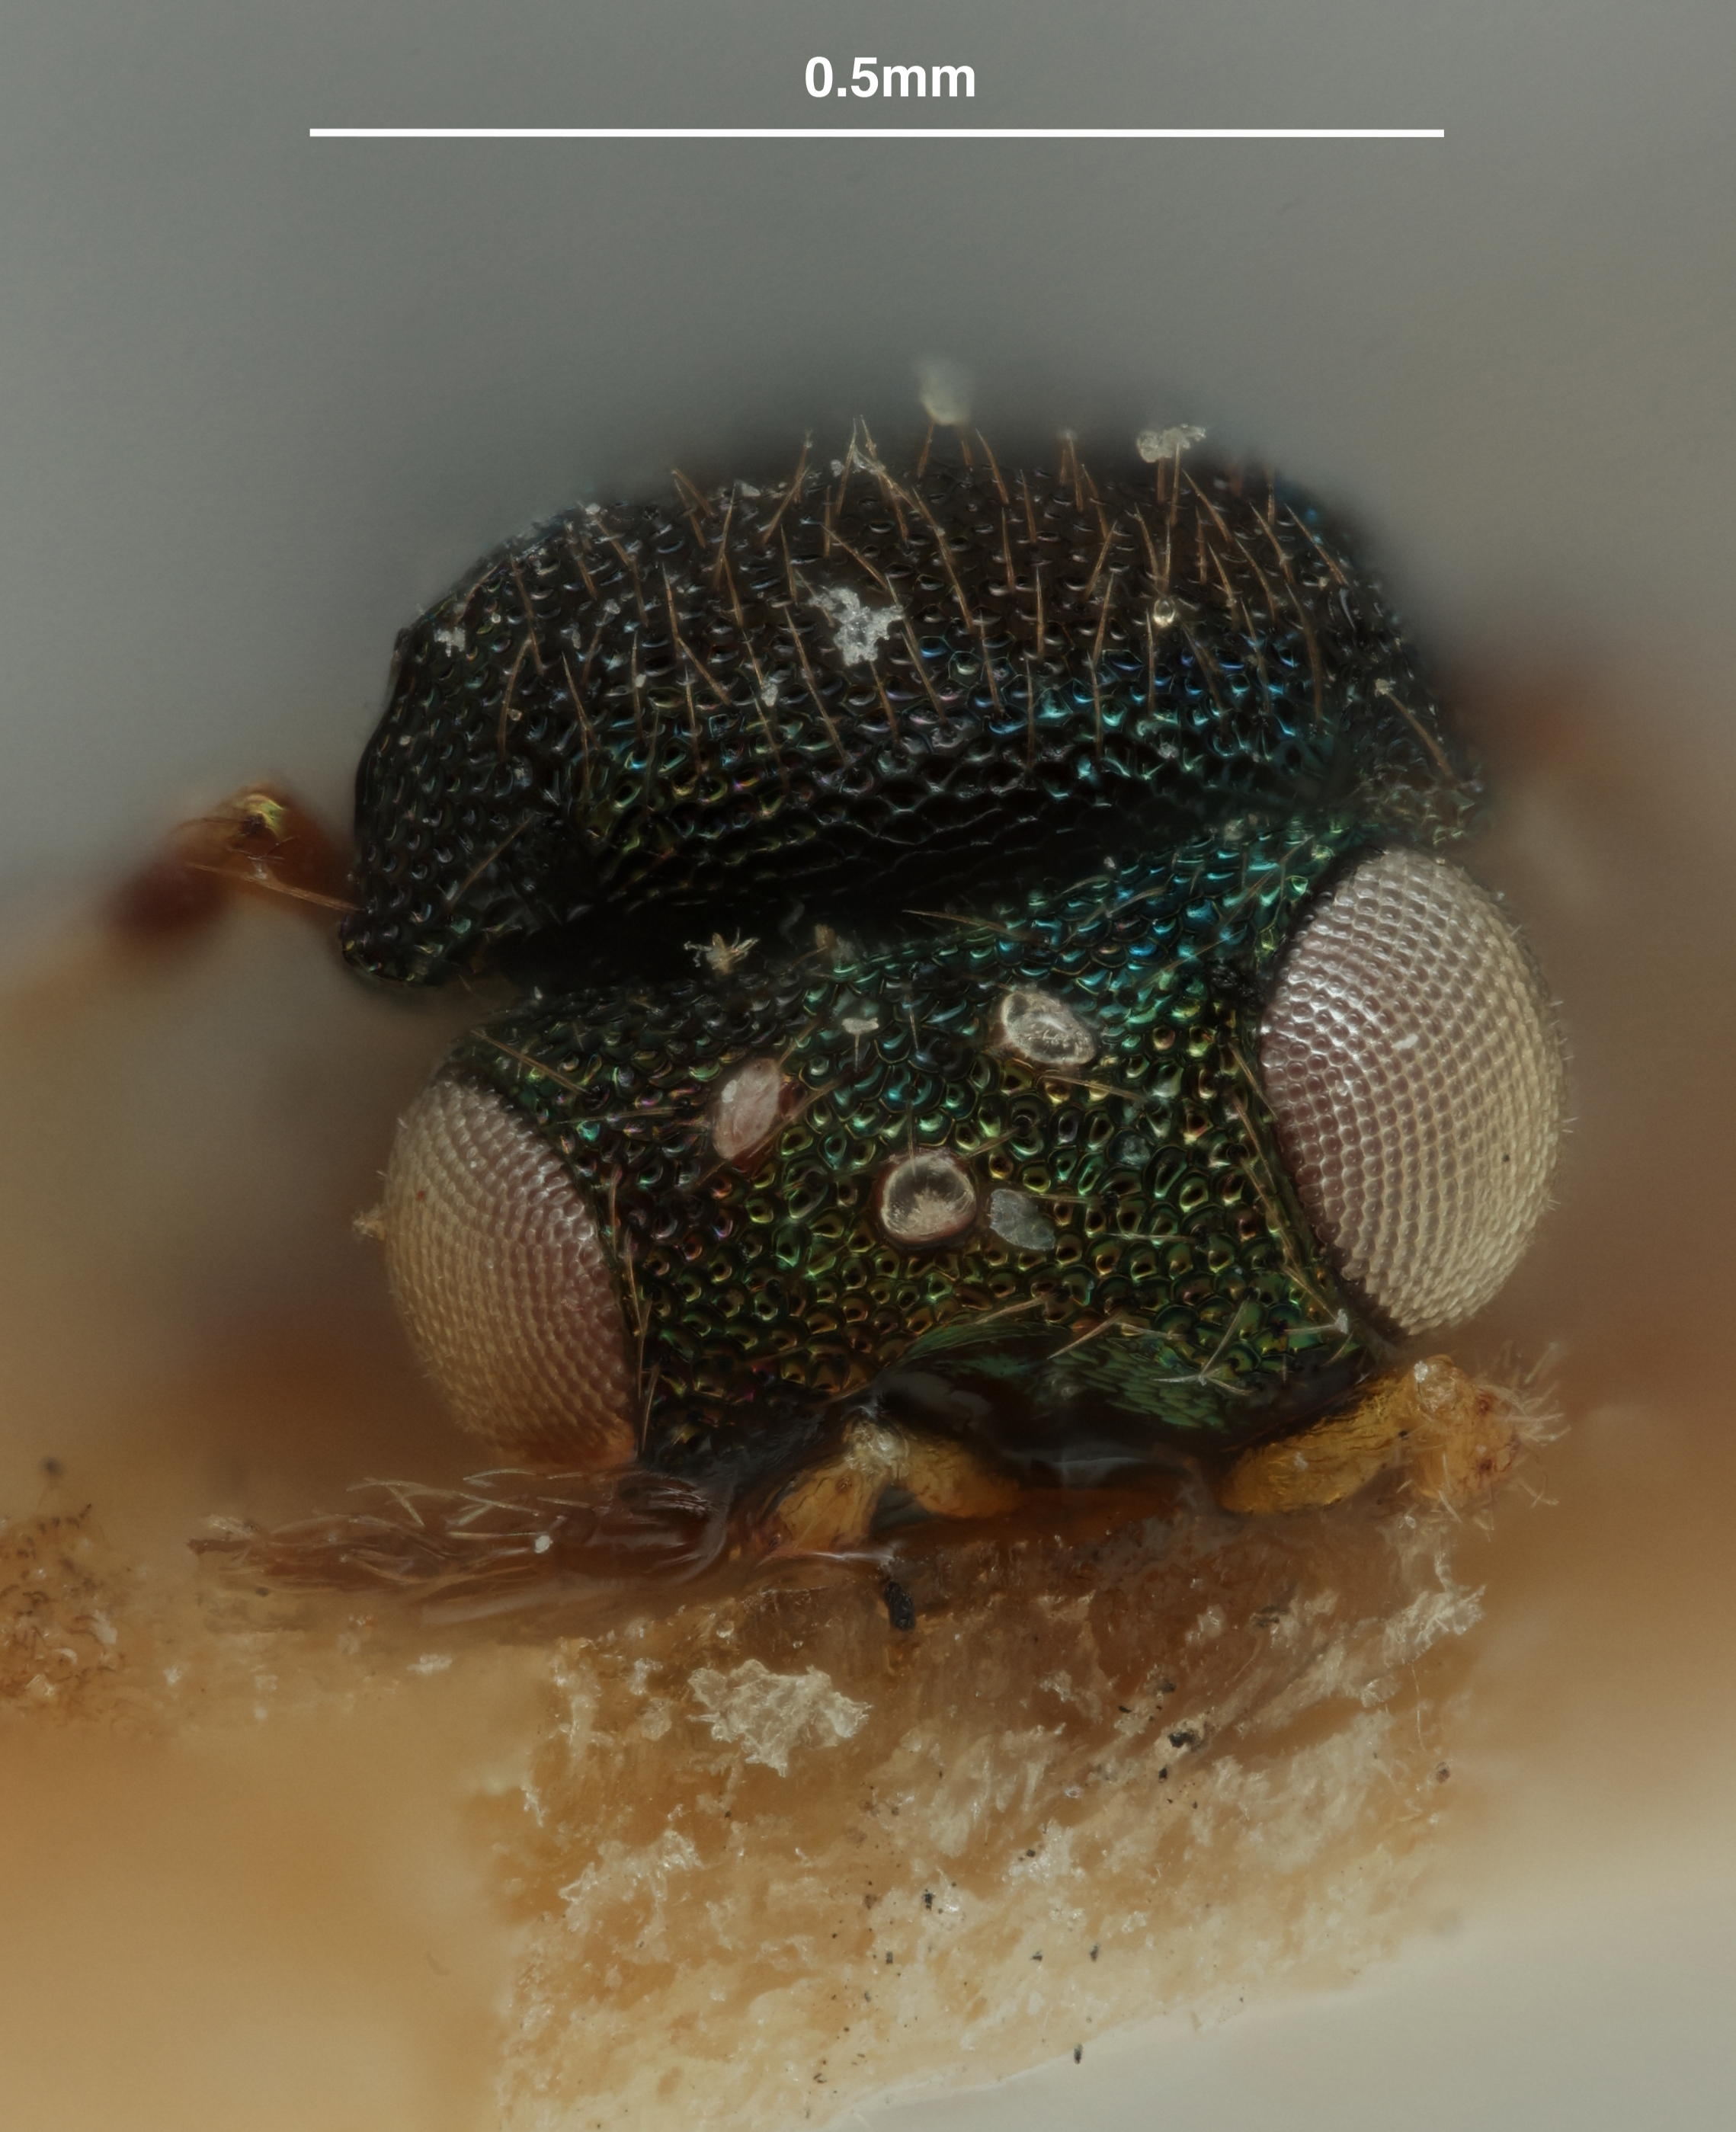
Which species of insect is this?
Entedononecremus unicus
